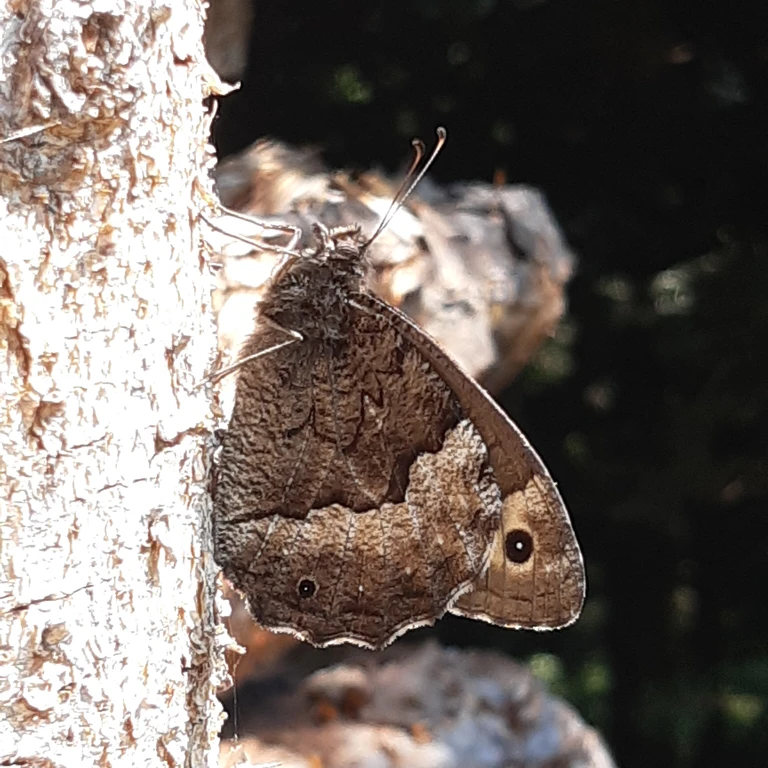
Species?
Hipparchia fagi
